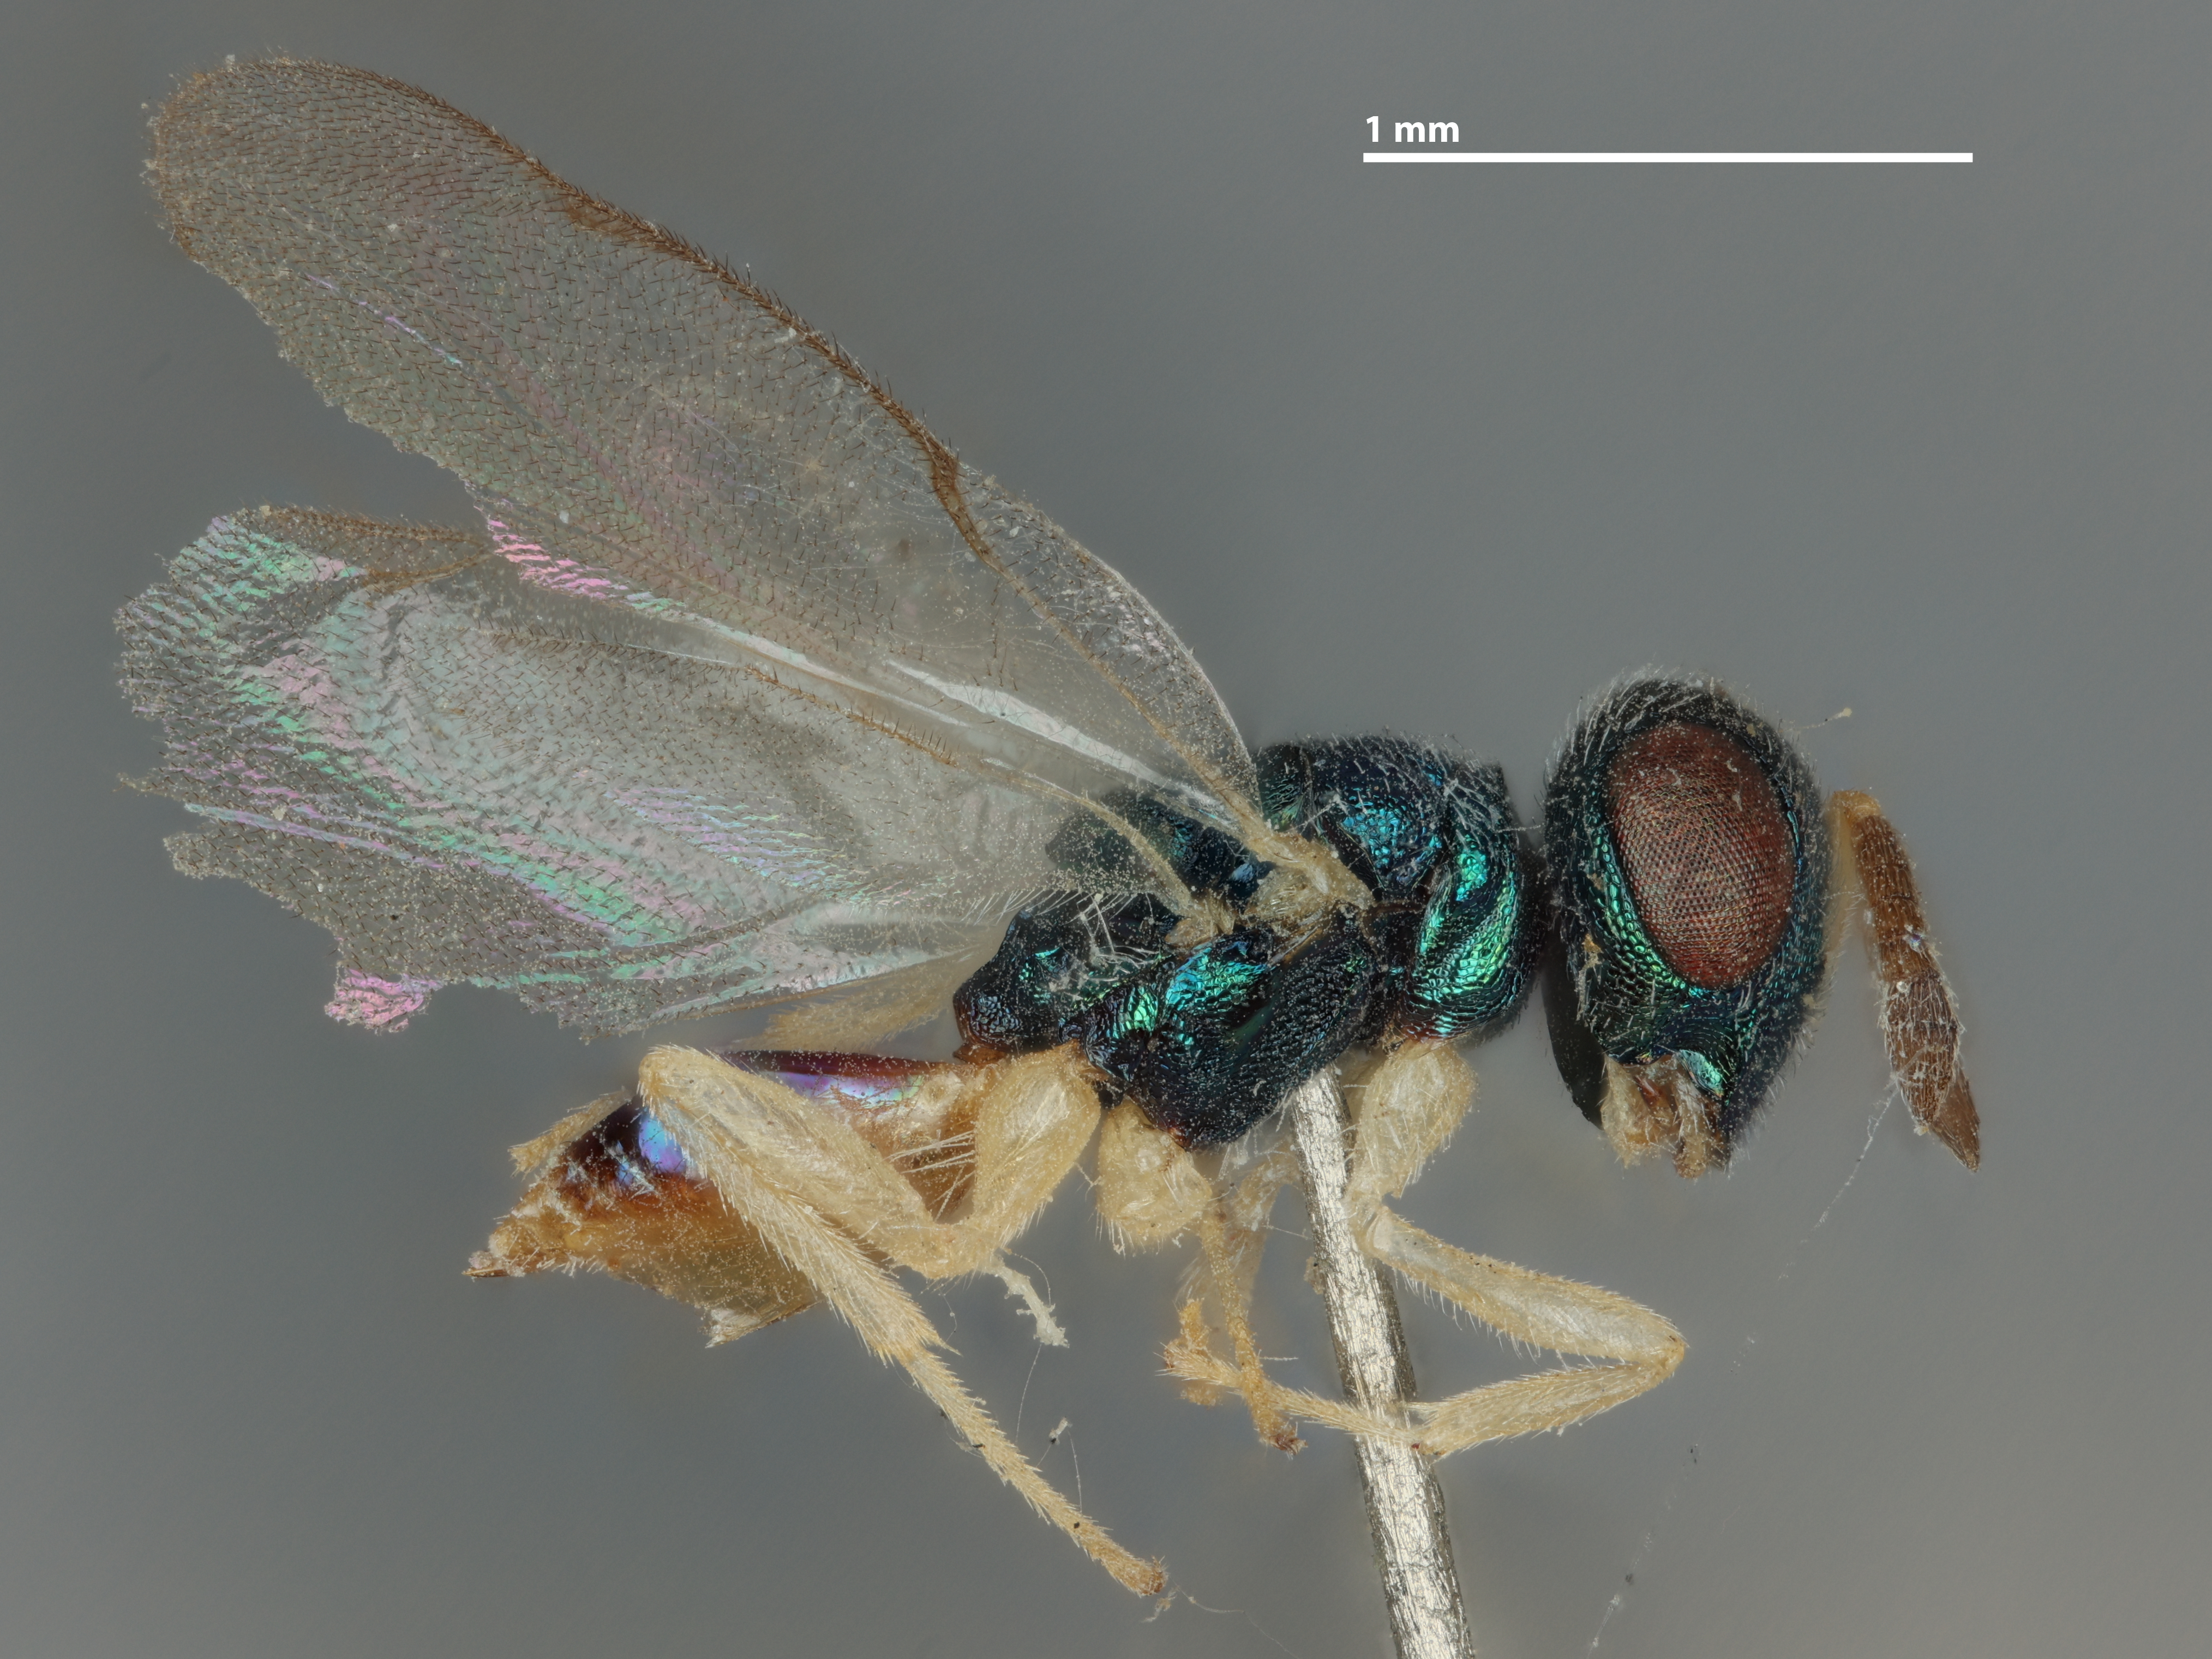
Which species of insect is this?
Toxeumella albipes
